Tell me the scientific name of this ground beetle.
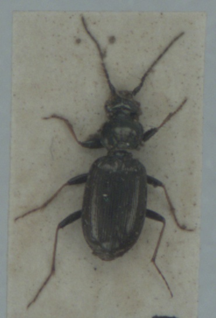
Loricera pilicornis
